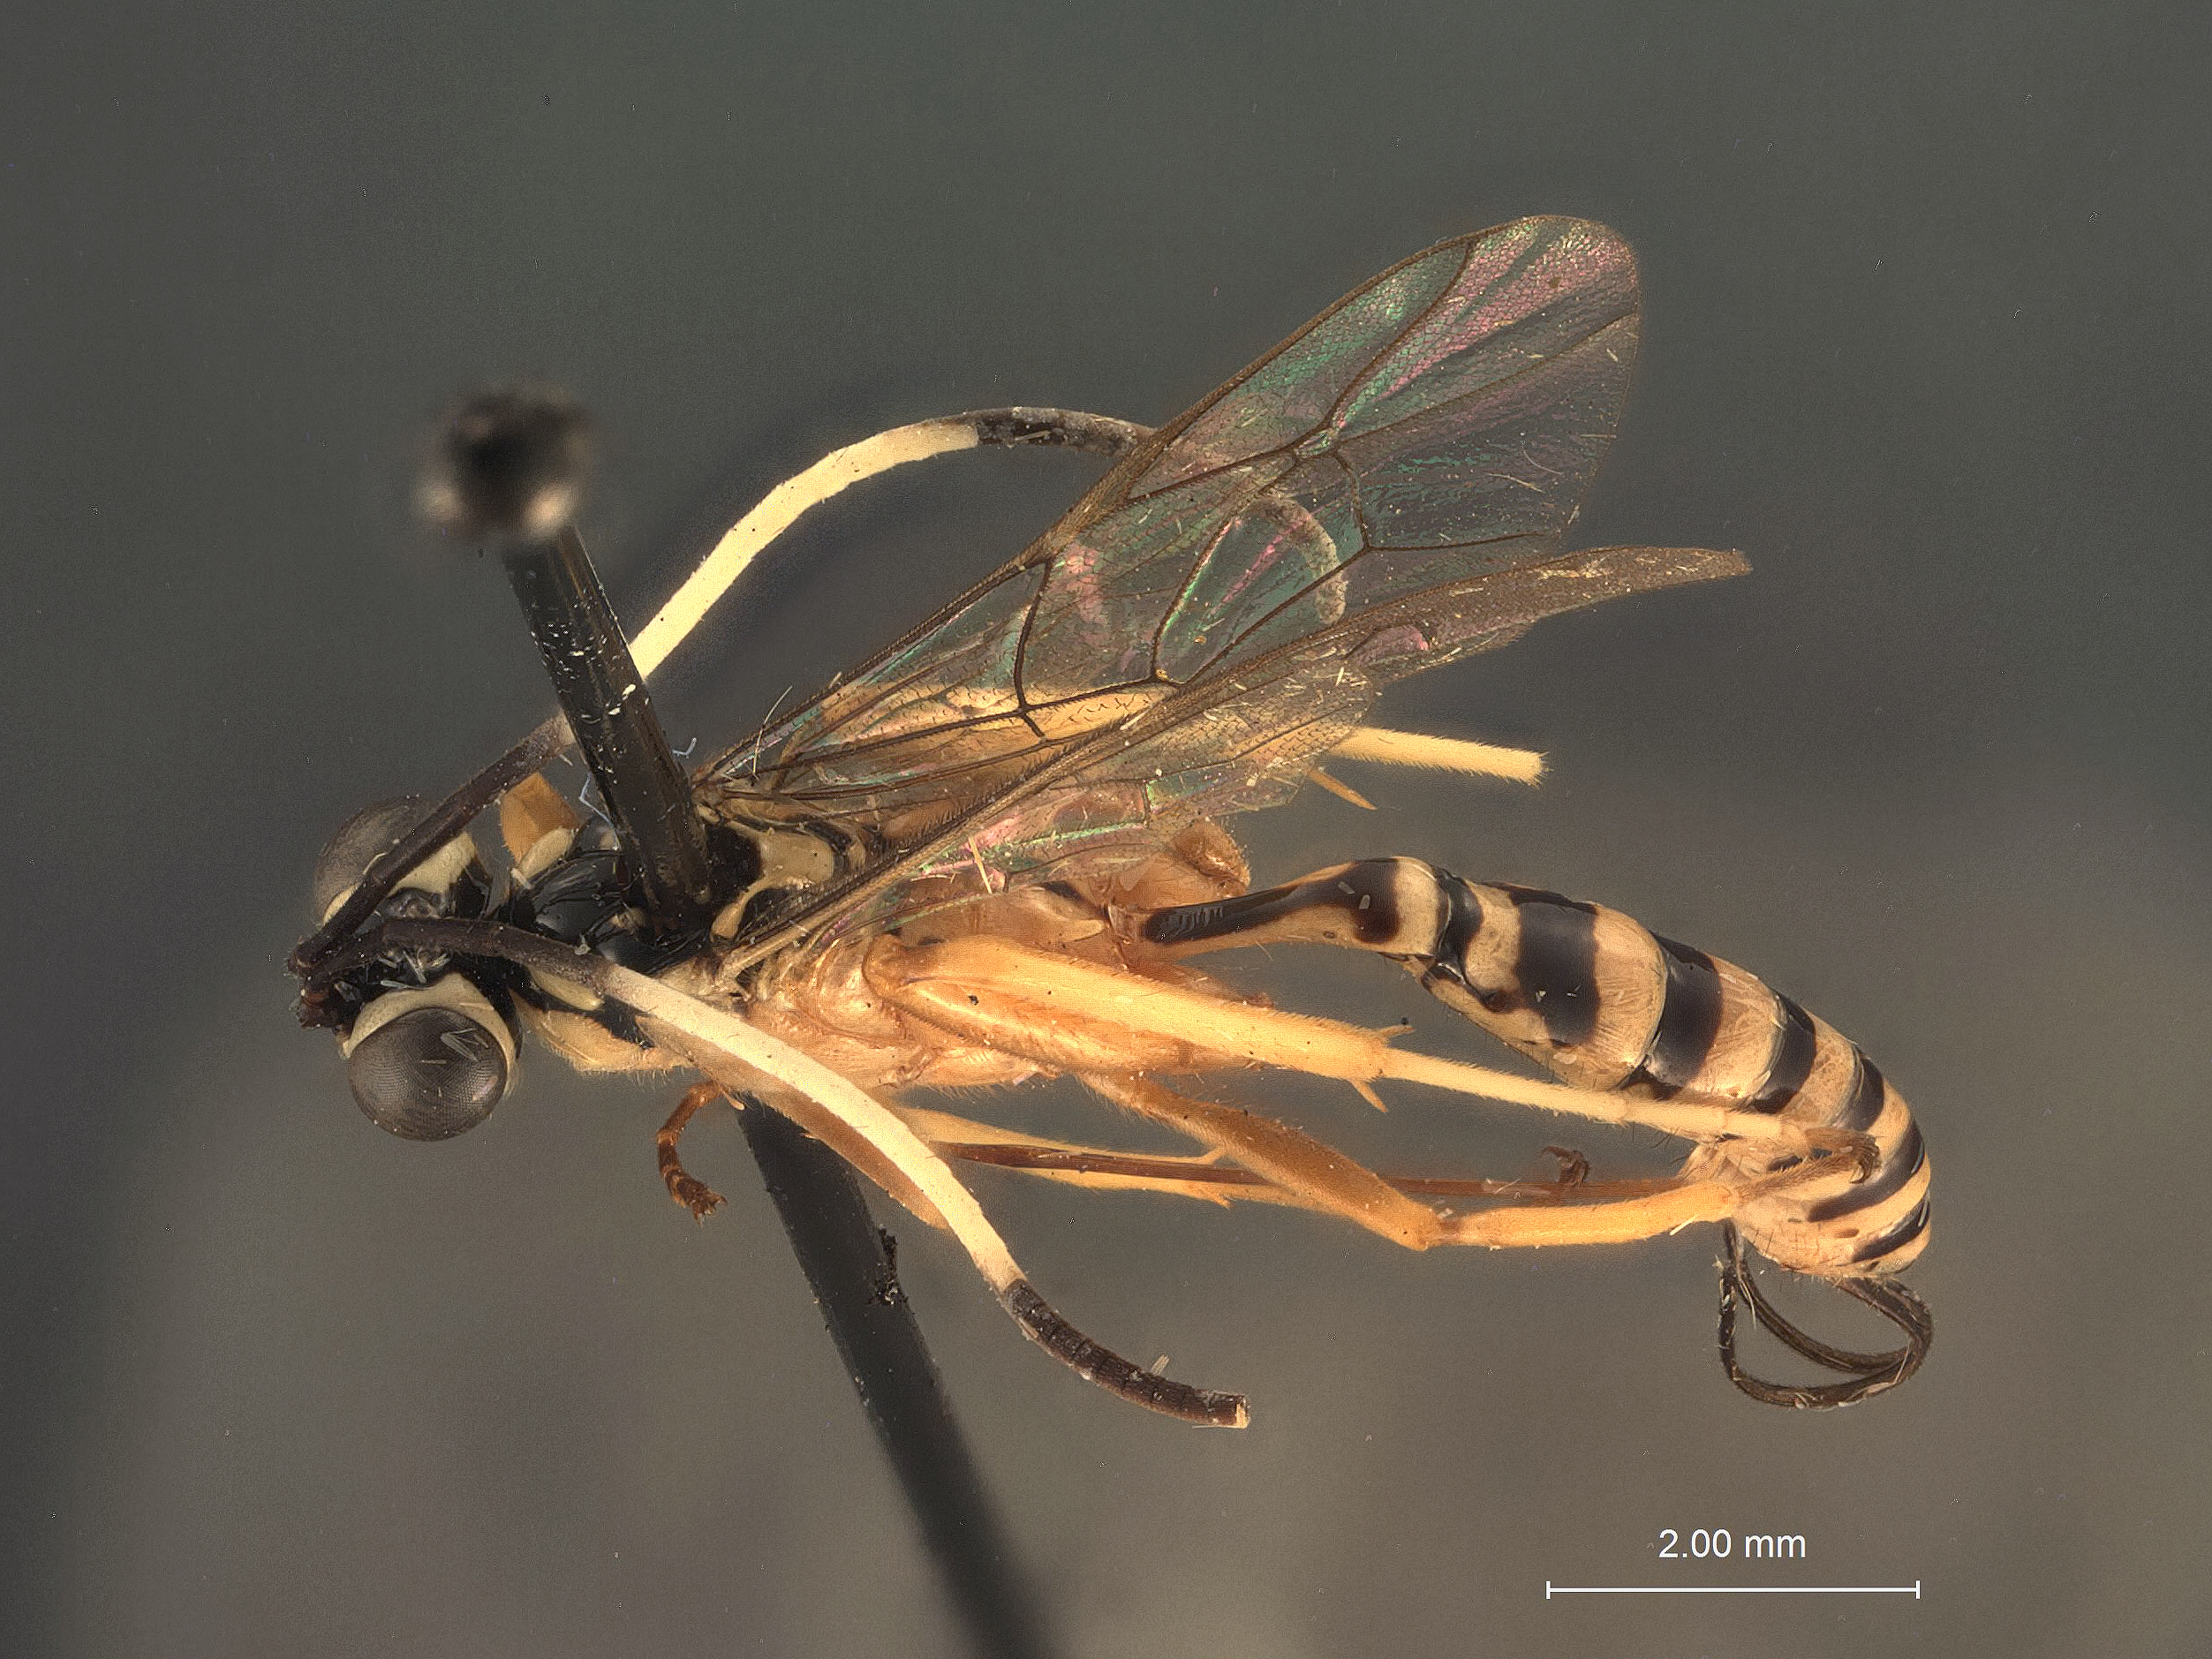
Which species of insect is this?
Polycyrtus duplicatus
